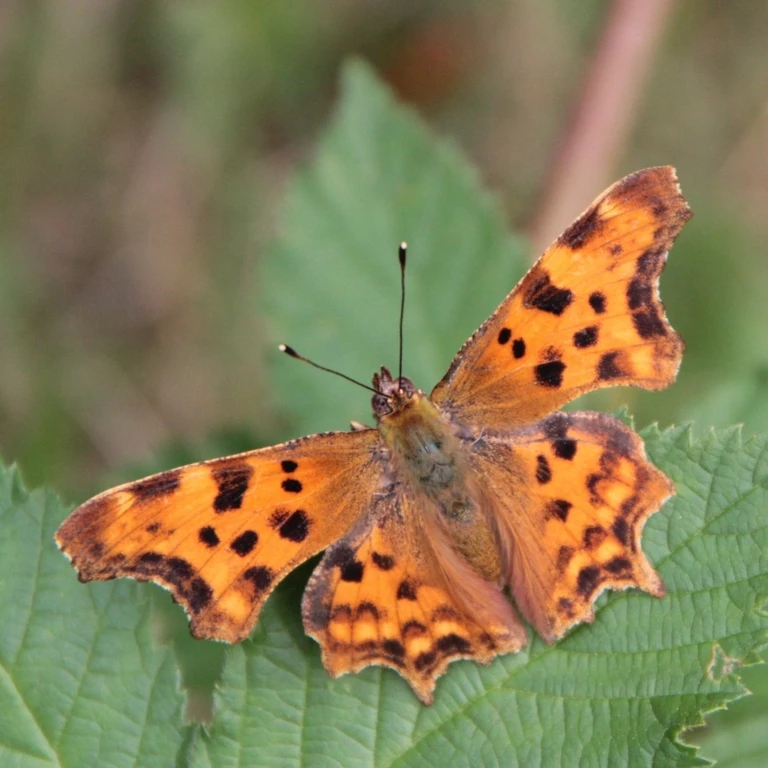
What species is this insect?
Polygonia c-album
